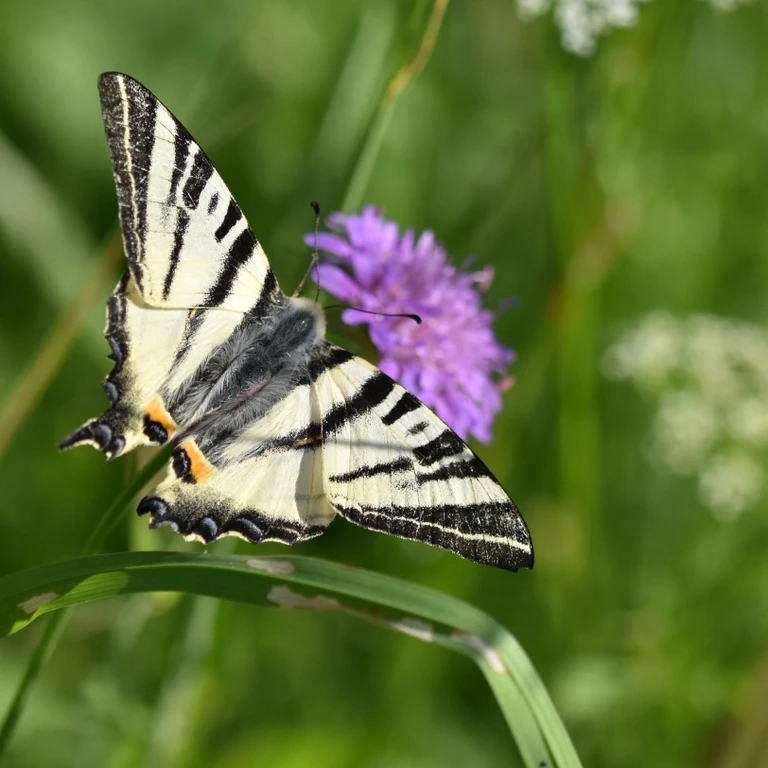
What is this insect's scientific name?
Iphiclides podalirius
